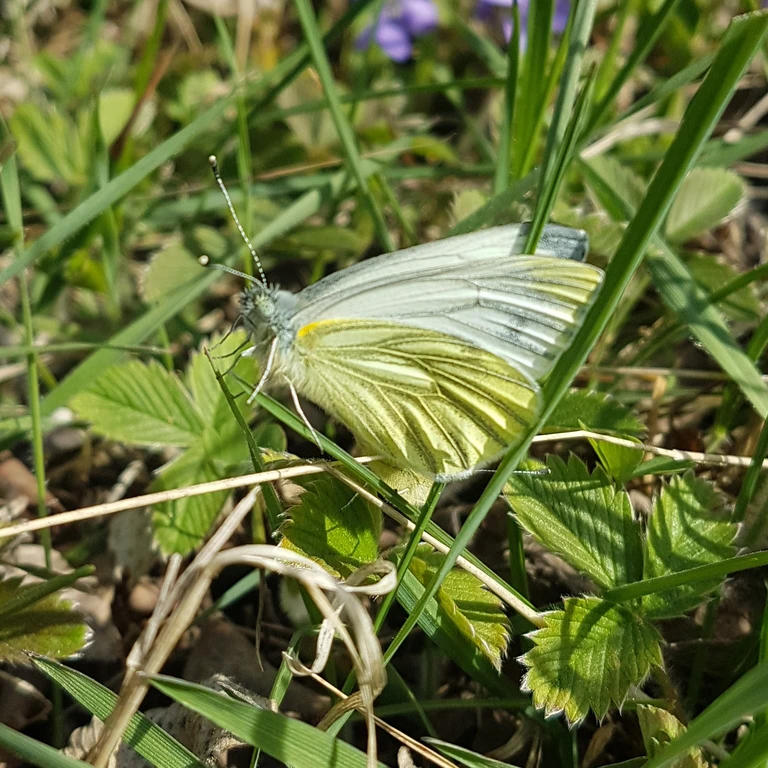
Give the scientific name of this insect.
Pieris napi
